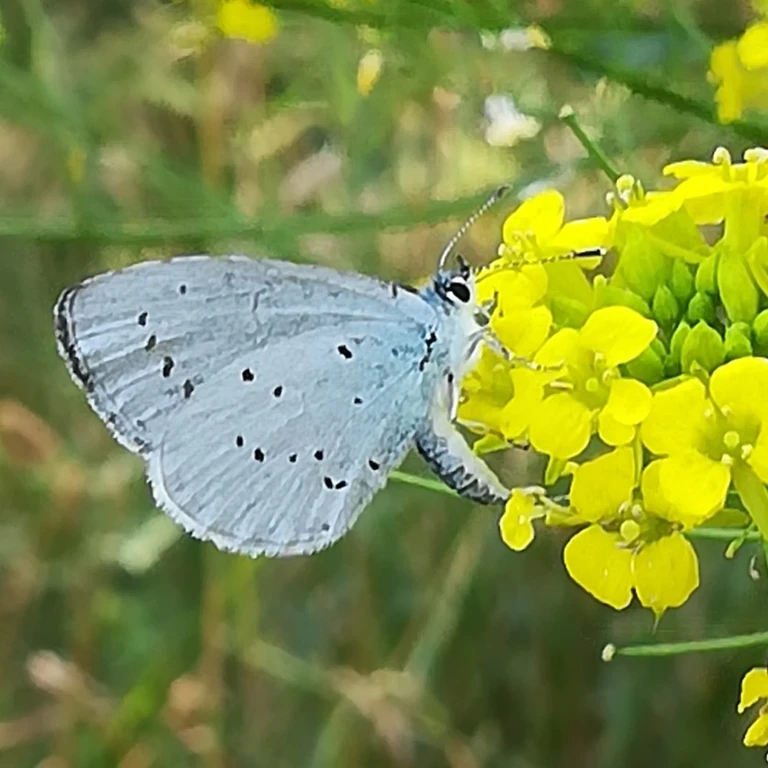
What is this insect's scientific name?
Celastrina argiolus
